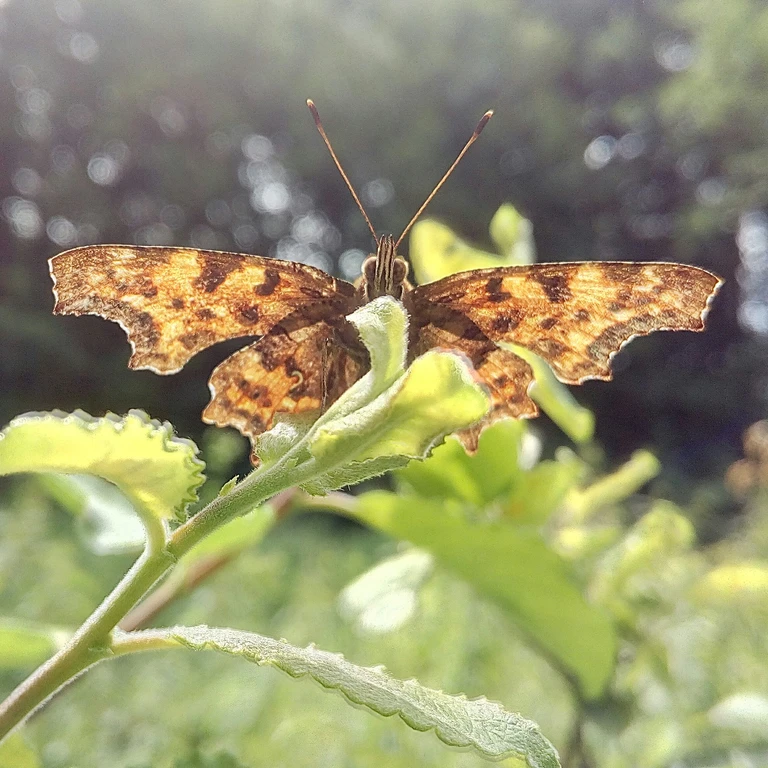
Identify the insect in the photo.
Polygonia c-album
